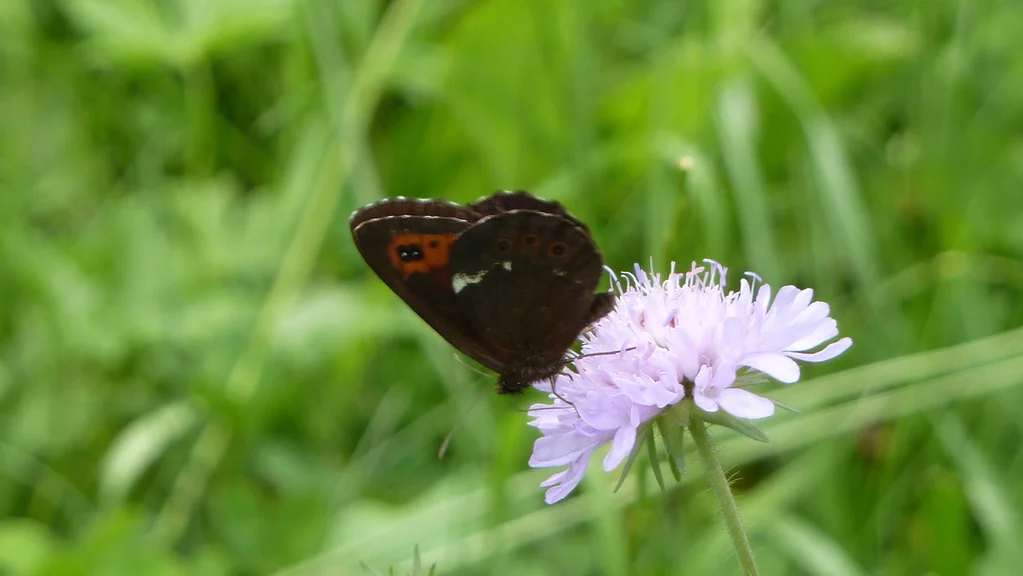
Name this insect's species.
Erebia ligea
